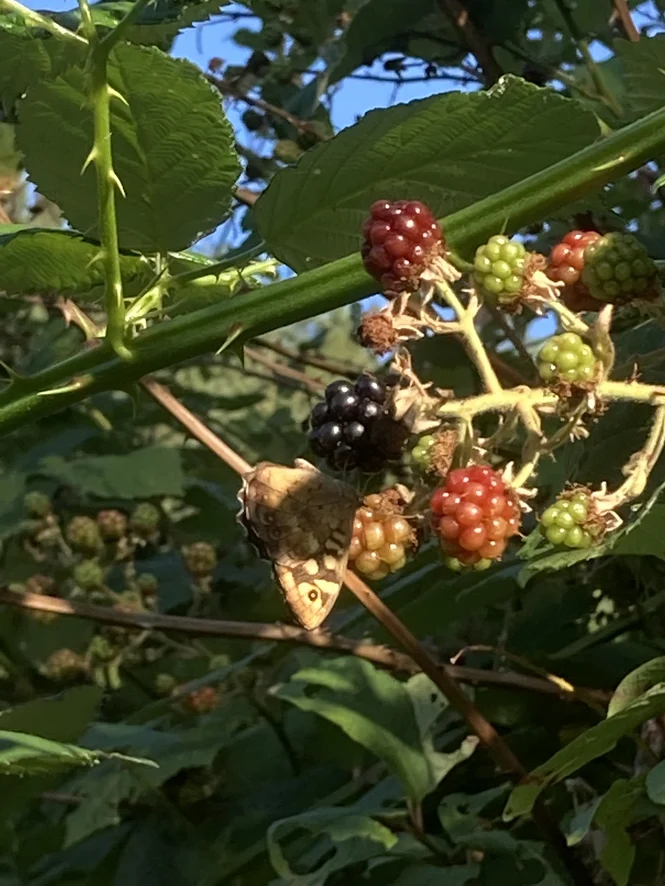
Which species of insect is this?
Pararge aegeria
